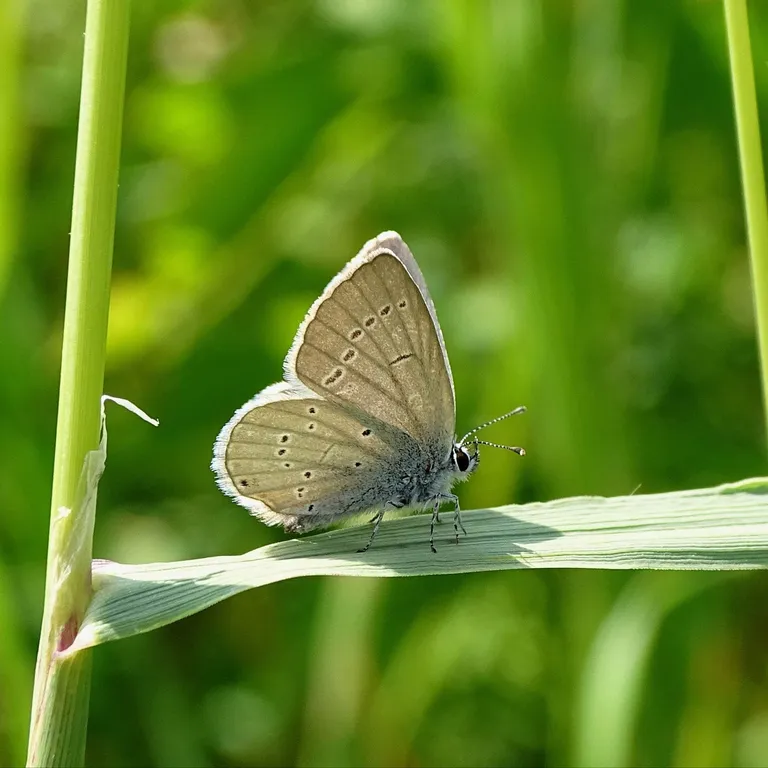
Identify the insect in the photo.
Cupido minimus
